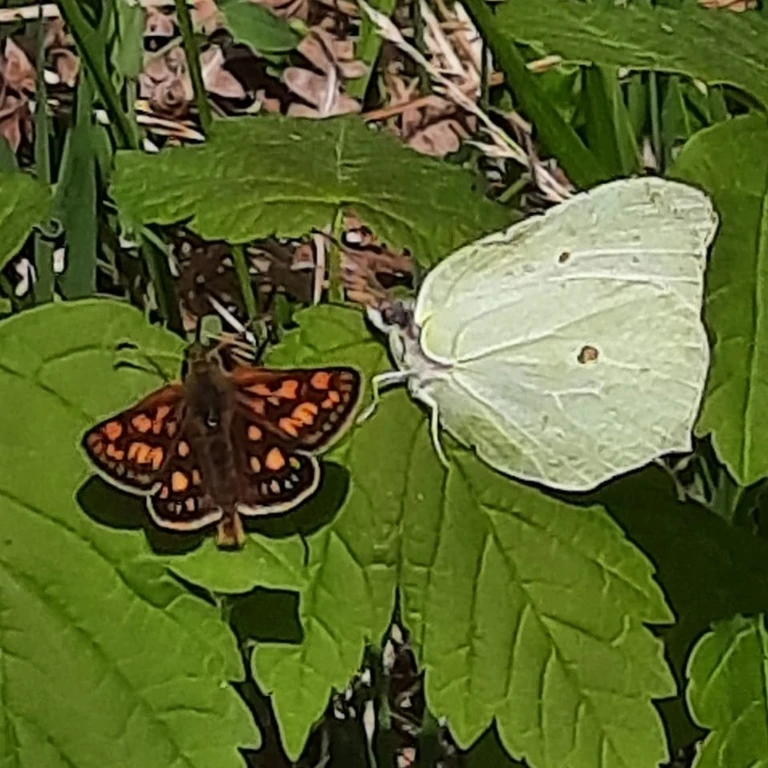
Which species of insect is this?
Carterocephalus palaemon
